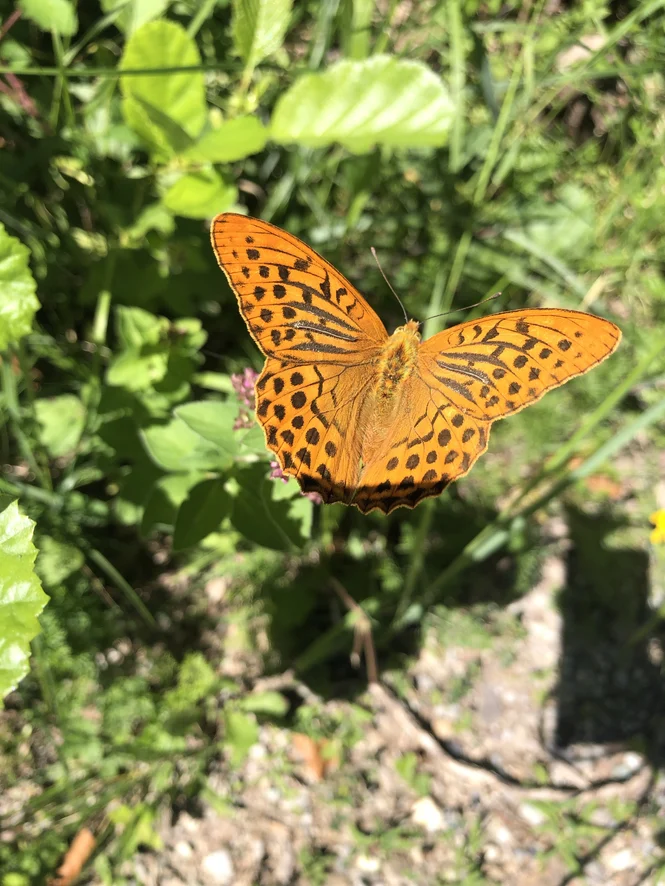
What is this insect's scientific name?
Argynnis paphia
